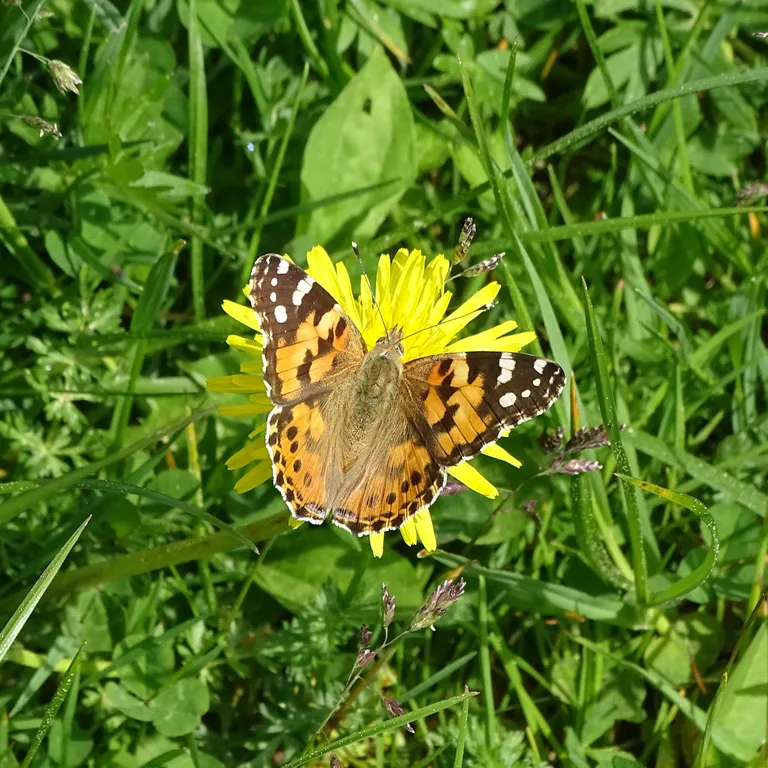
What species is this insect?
Vanessa cardui
